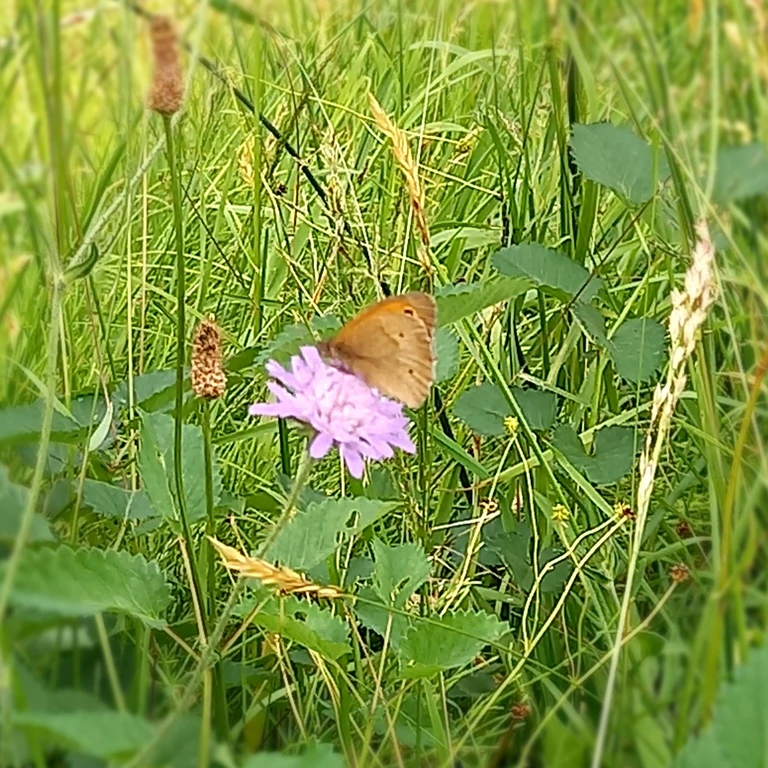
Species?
Maniola jurtina
